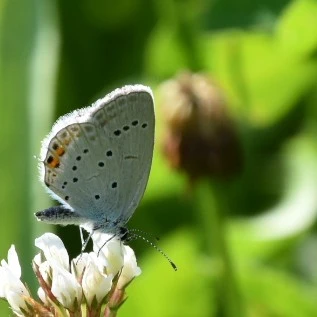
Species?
Cupido argiades (also Elkalyce argiades)
